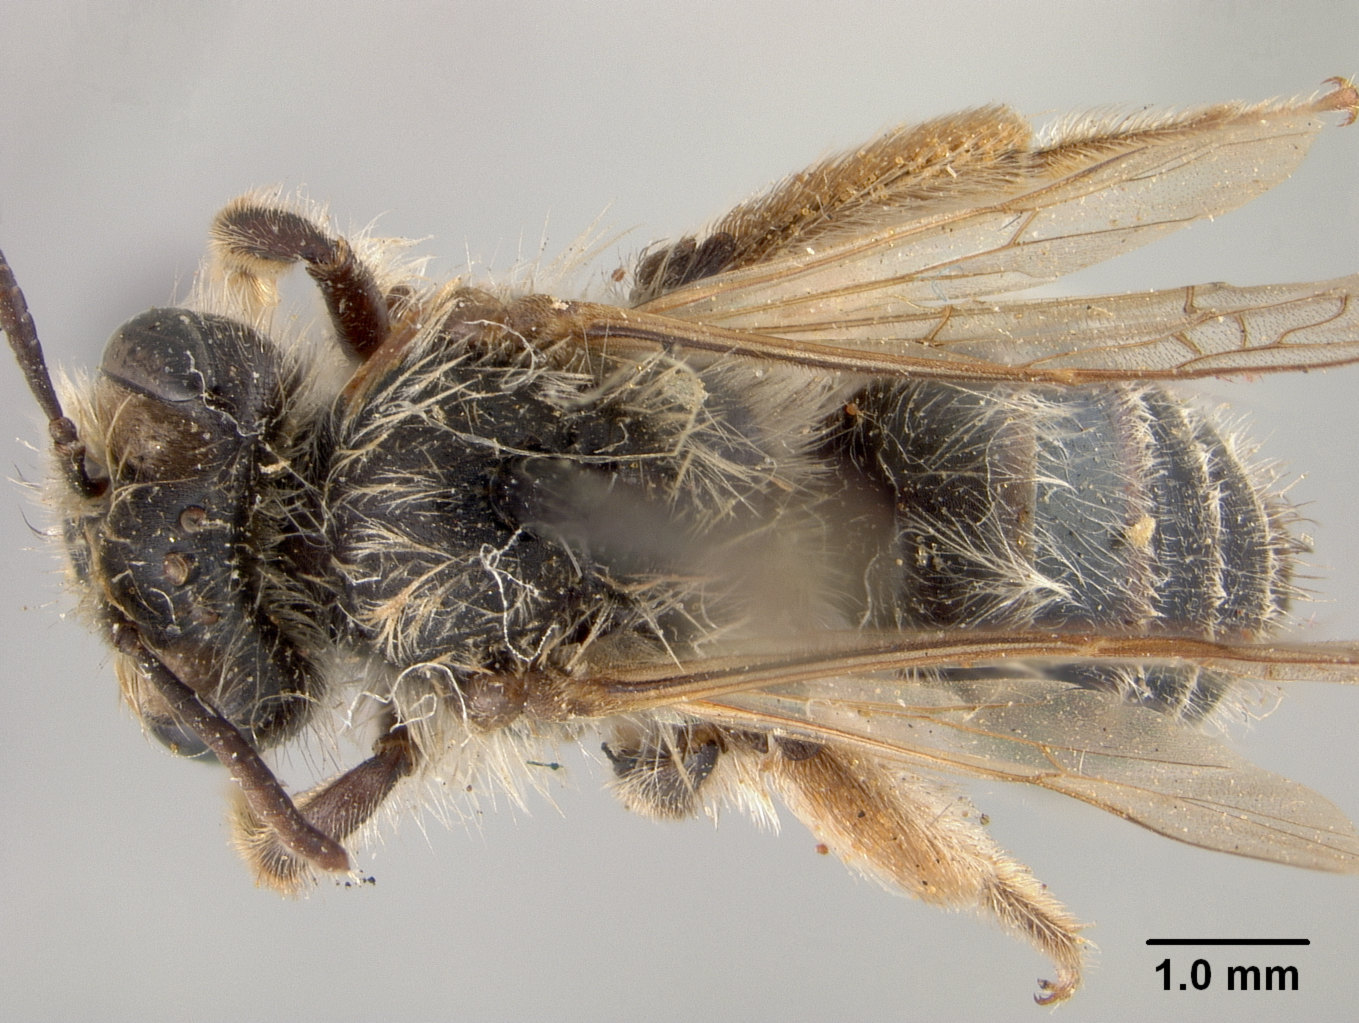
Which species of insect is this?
Andrena cymatilis
